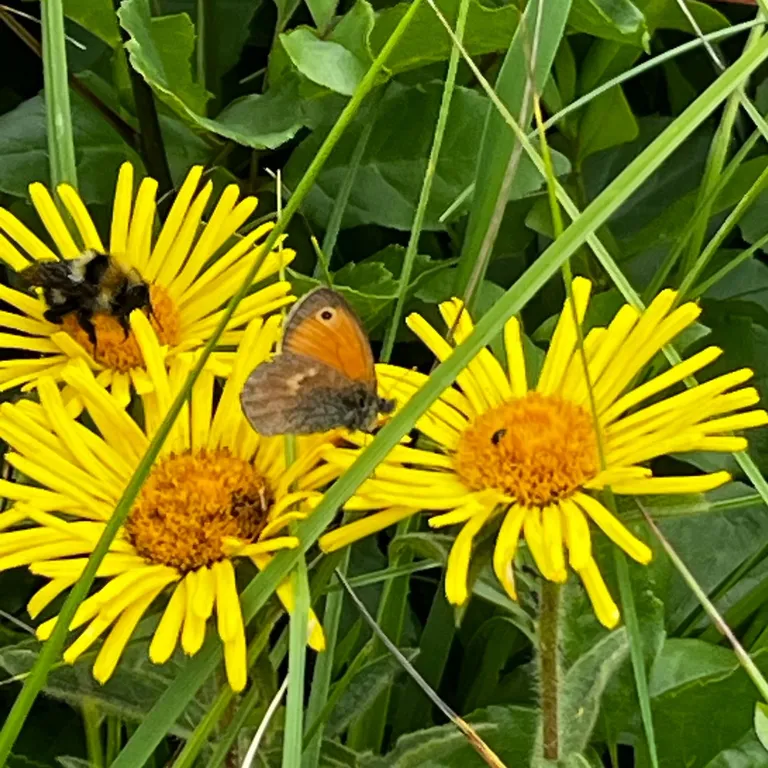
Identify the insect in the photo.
Coenonympha pamphilus
